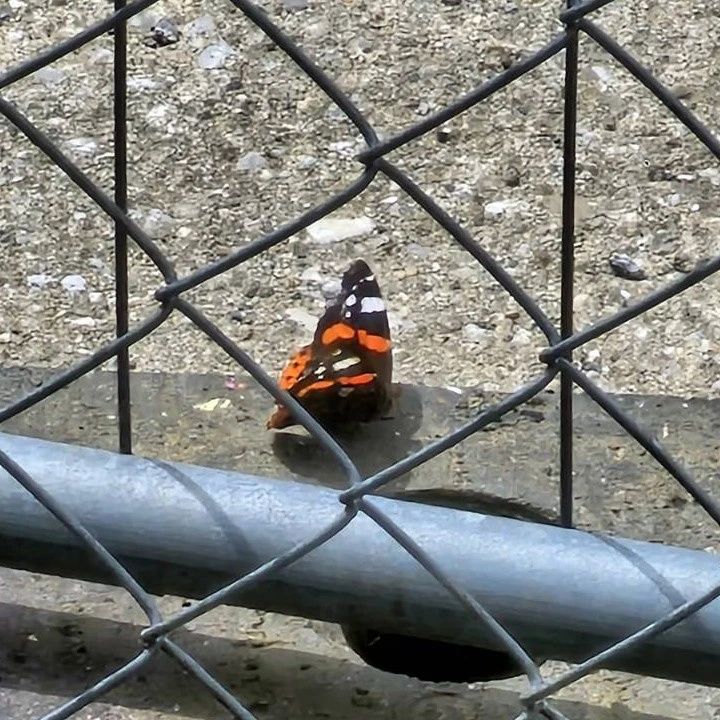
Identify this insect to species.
Vanessa atalanta
